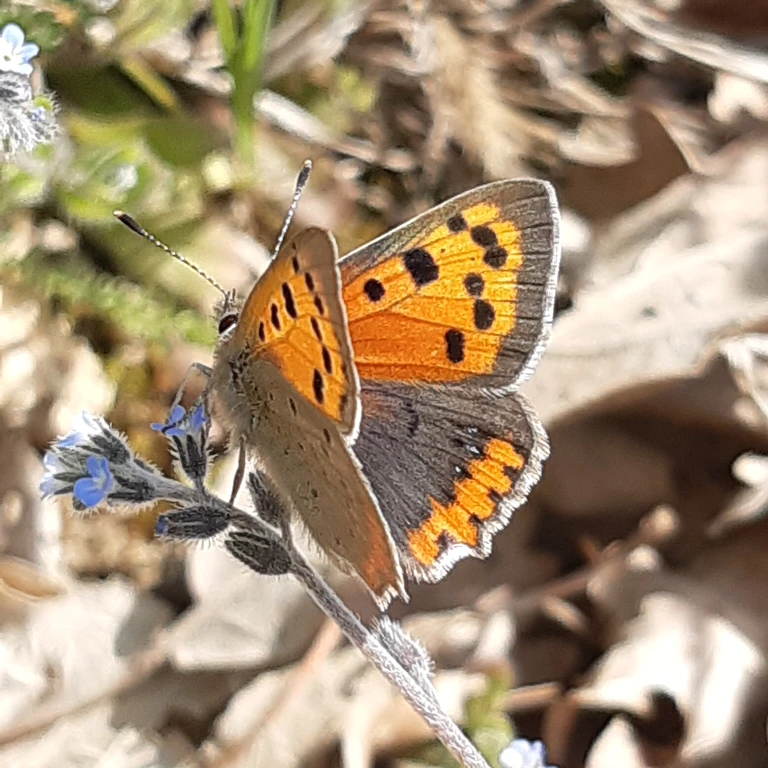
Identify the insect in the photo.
Lycaena phlaeas
